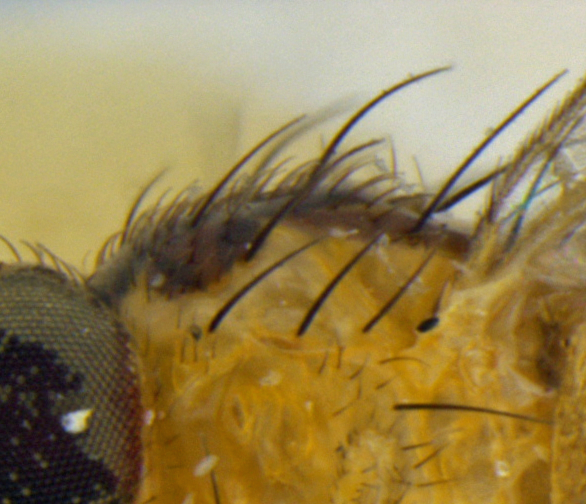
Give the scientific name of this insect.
Liriomyza blechi
